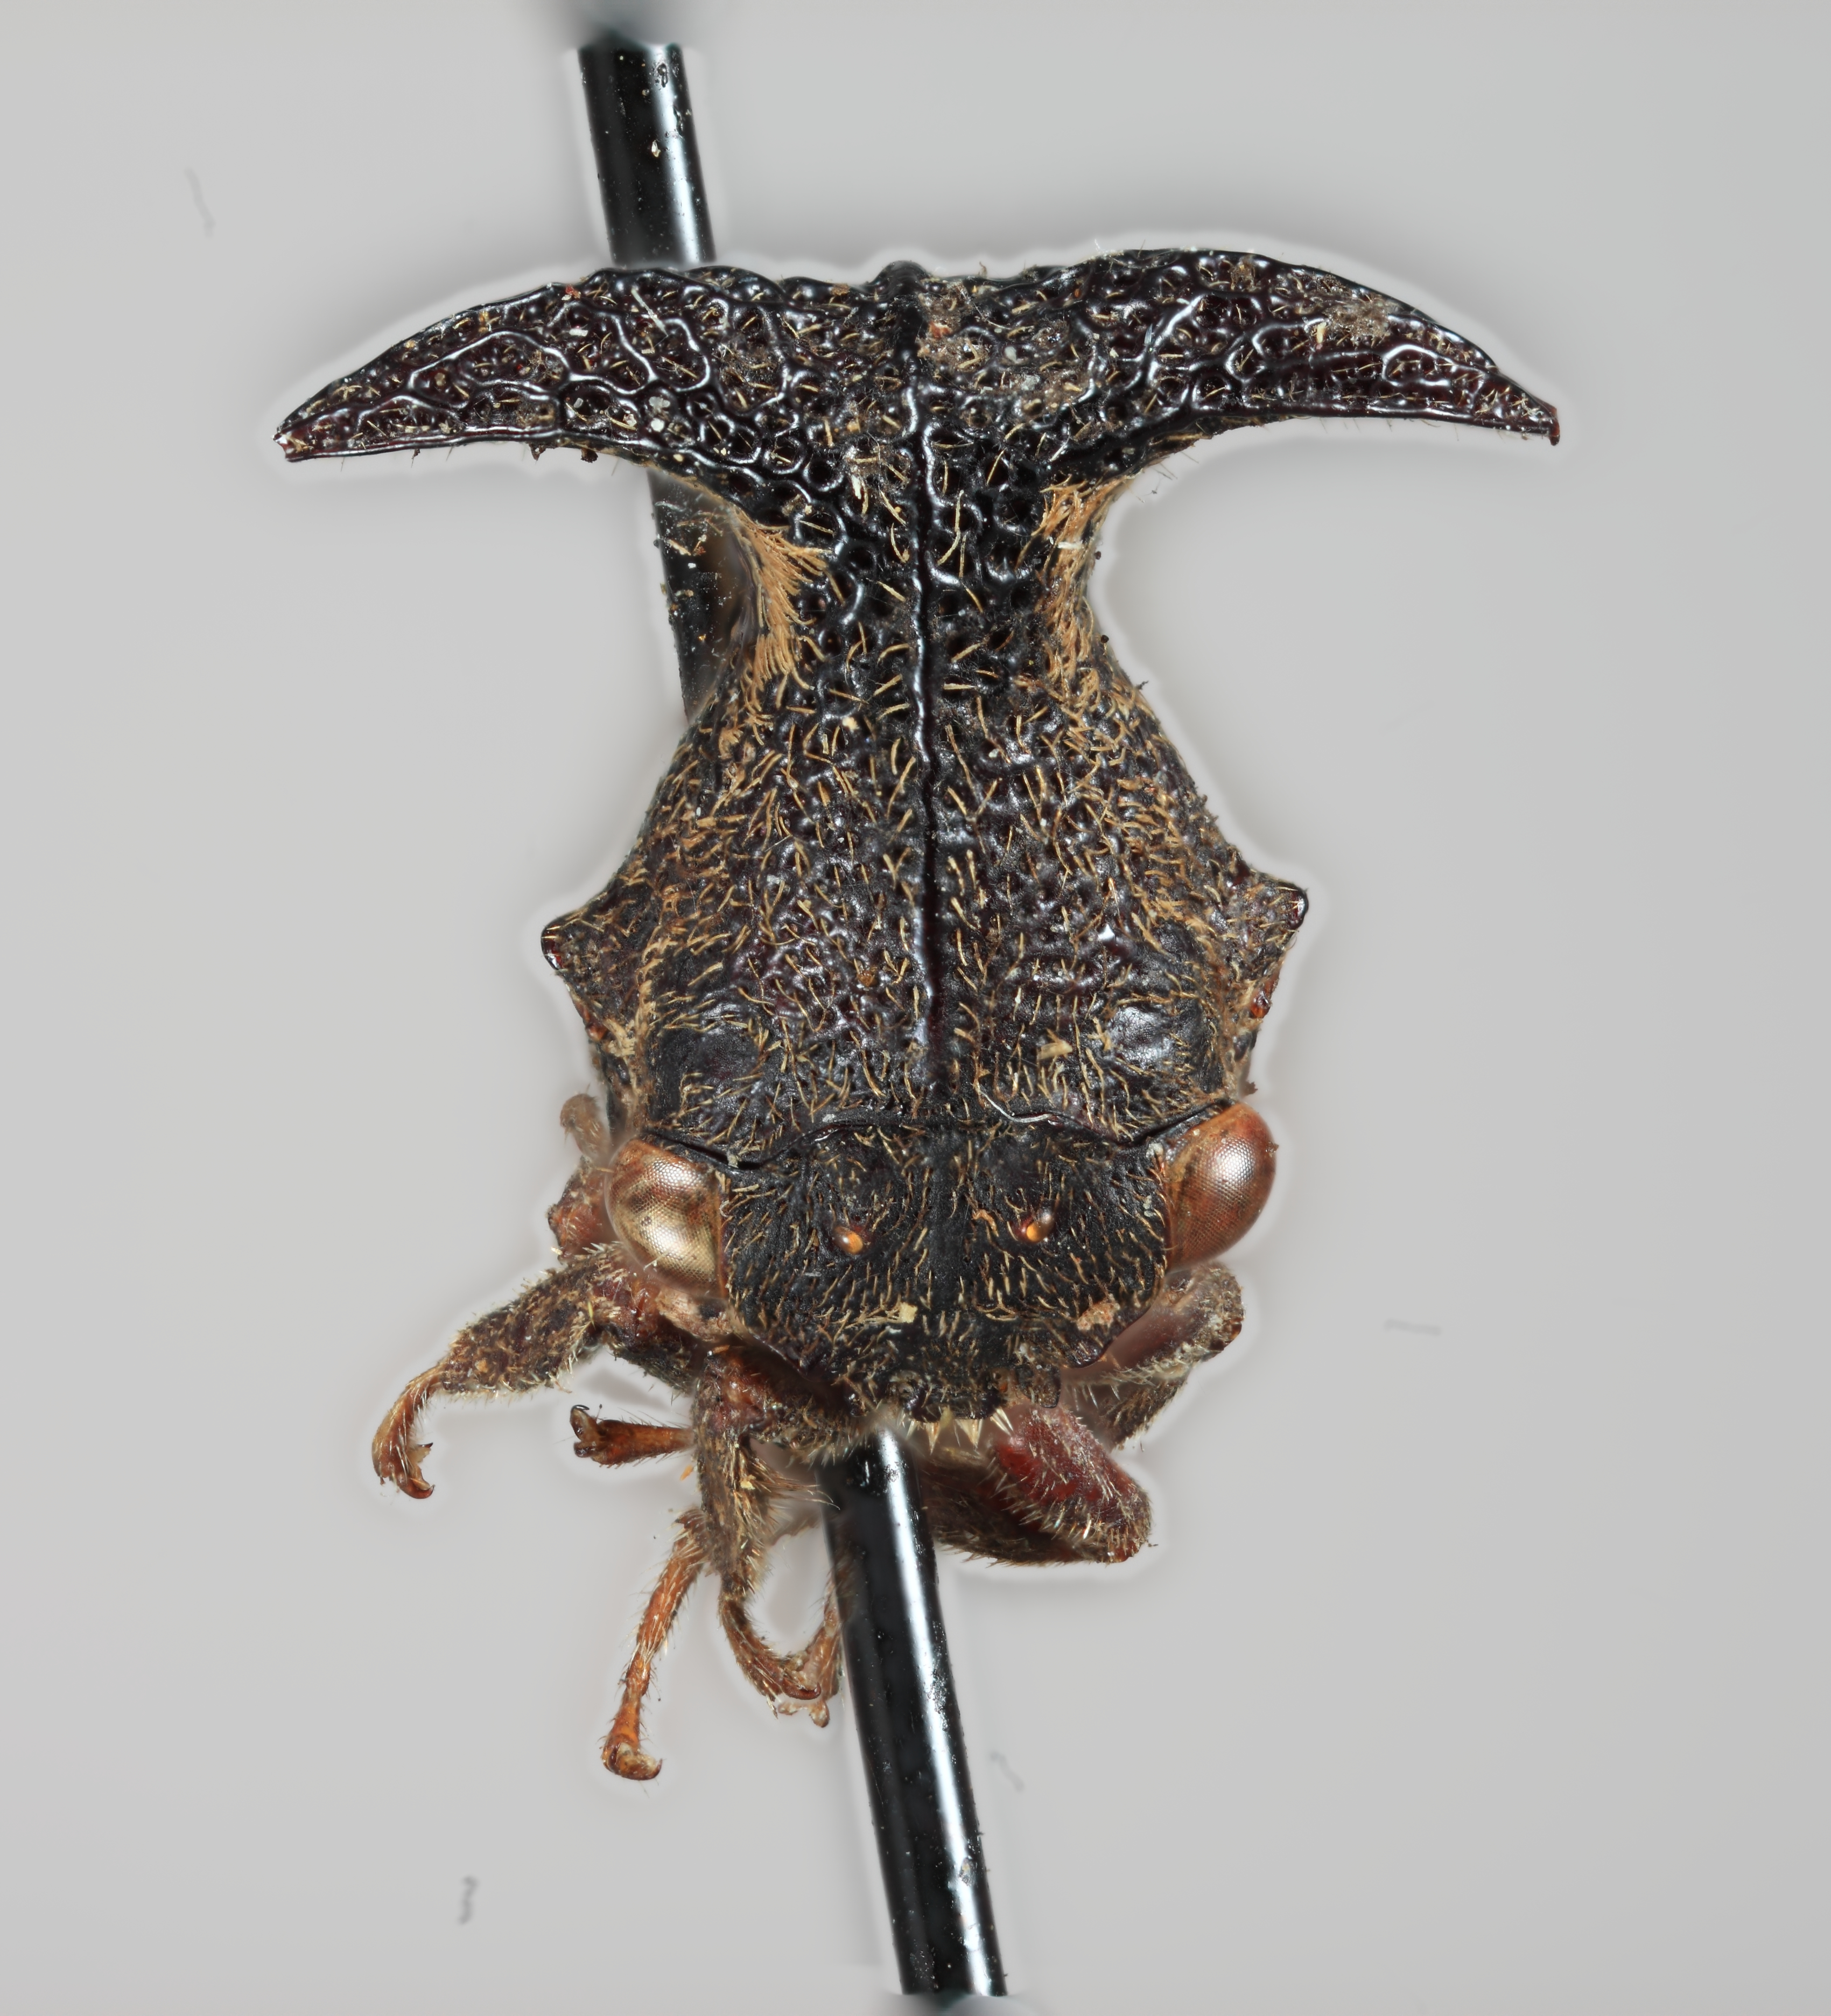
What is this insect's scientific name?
Emphusis rugosis
